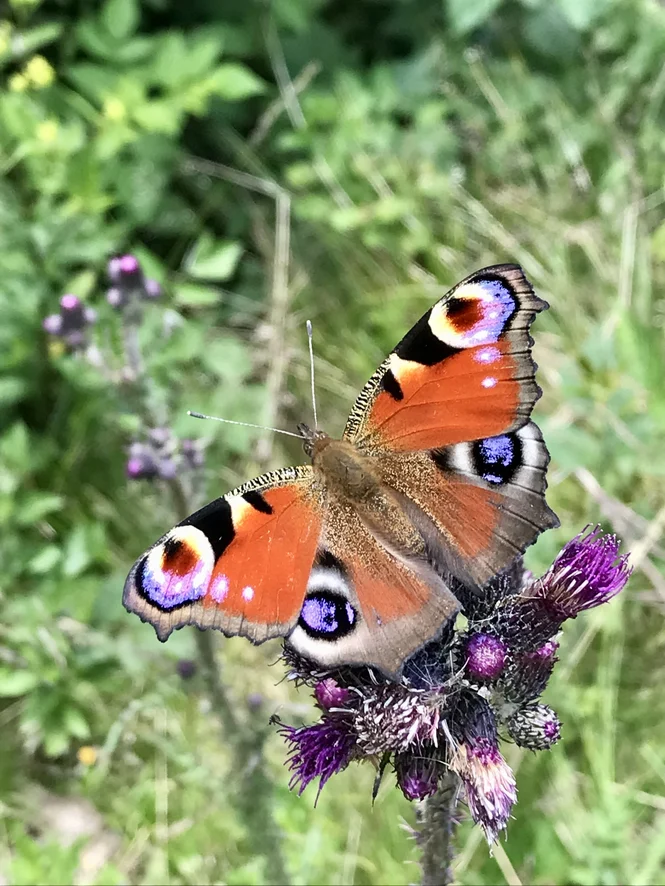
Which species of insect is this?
Aglais io
